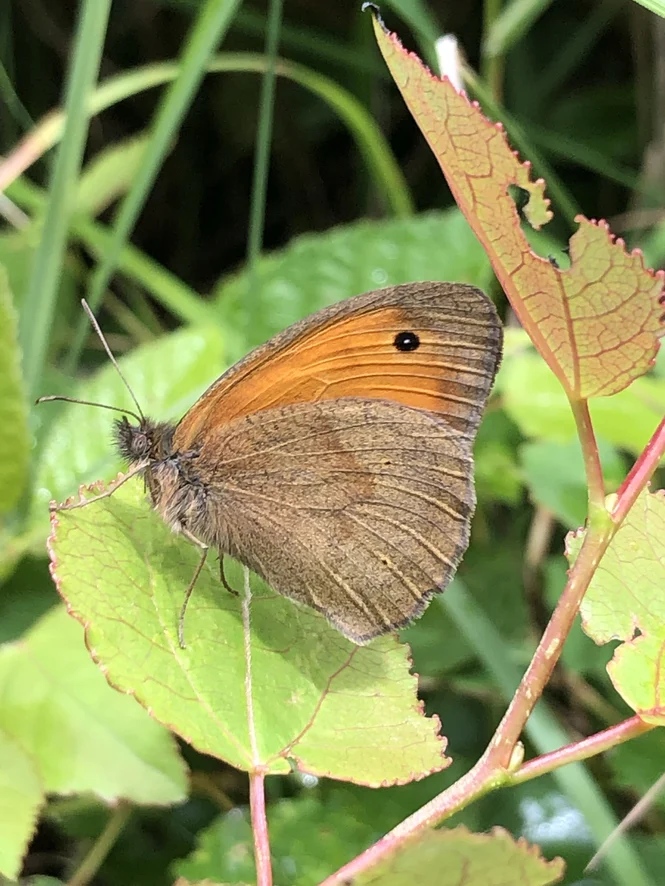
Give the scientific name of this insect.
Maniola jurtina
